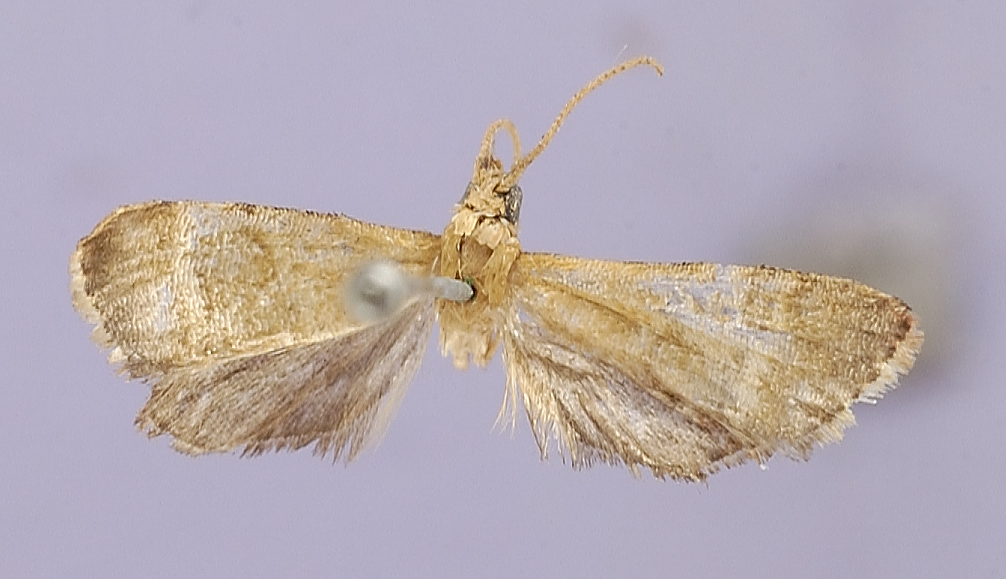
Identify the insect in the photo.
Xantippe suavis
